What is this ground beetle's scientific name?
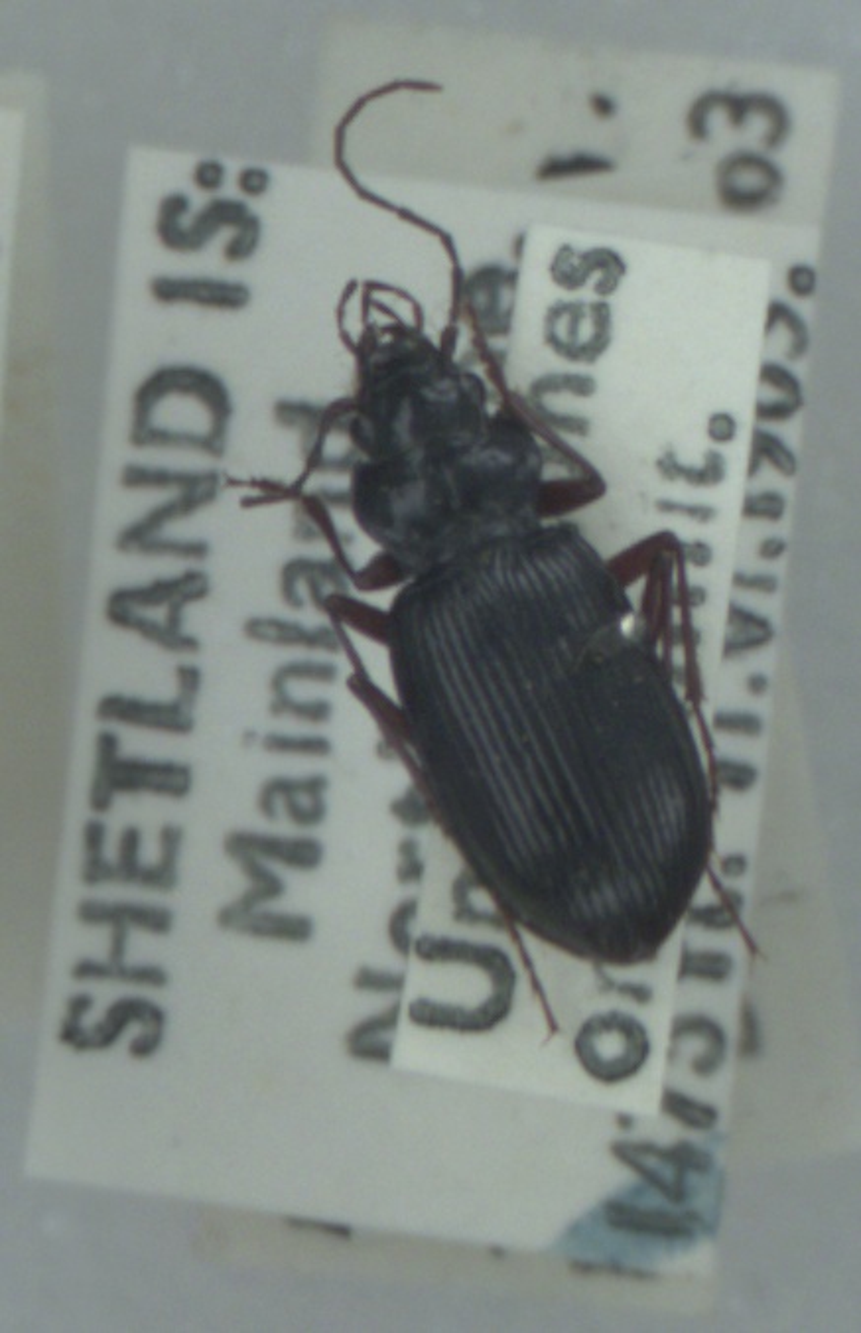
Nebria rufescens
